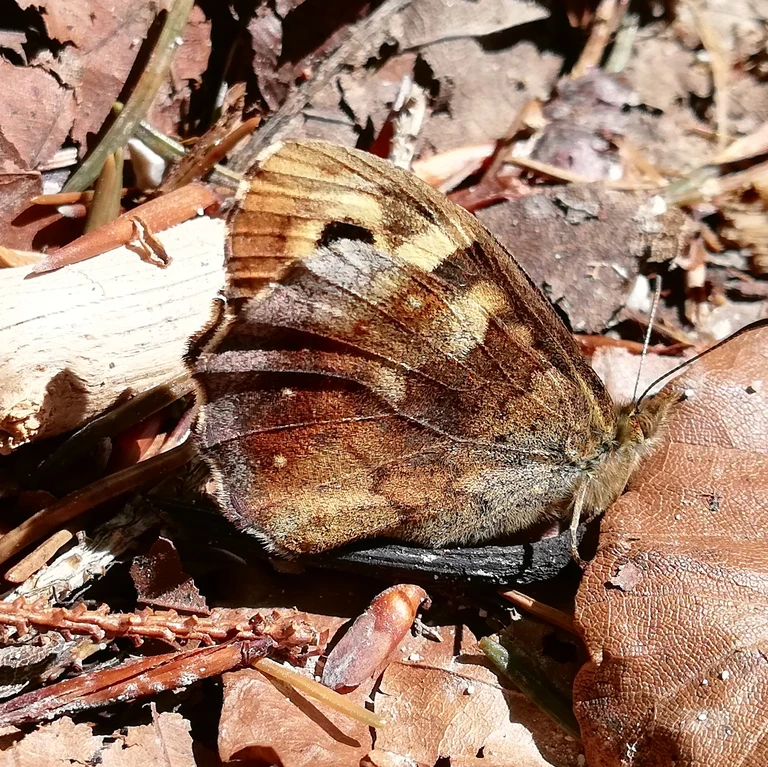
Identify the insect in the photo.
Pararge aegeria
